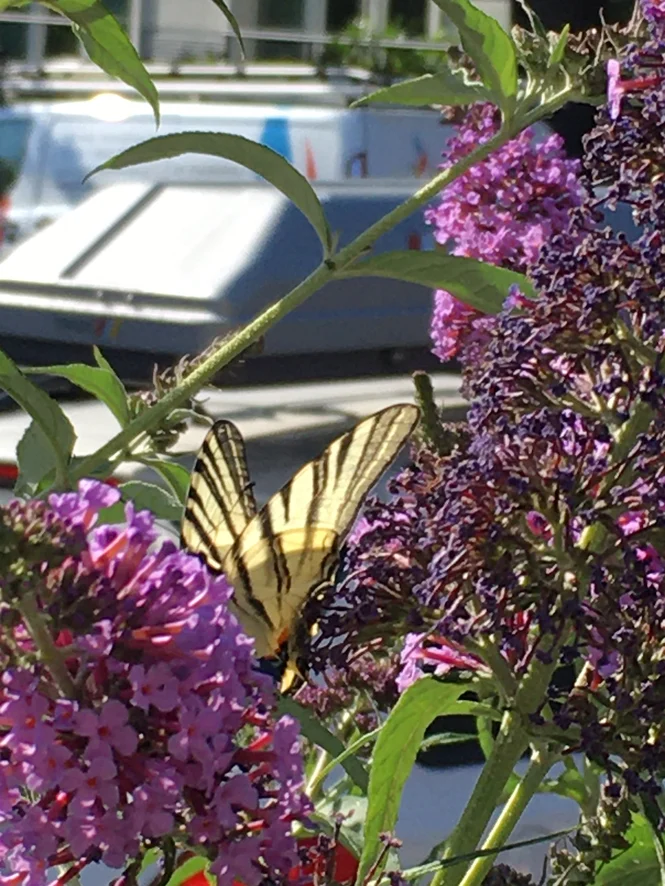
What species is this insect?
Iphiclides podalirius
